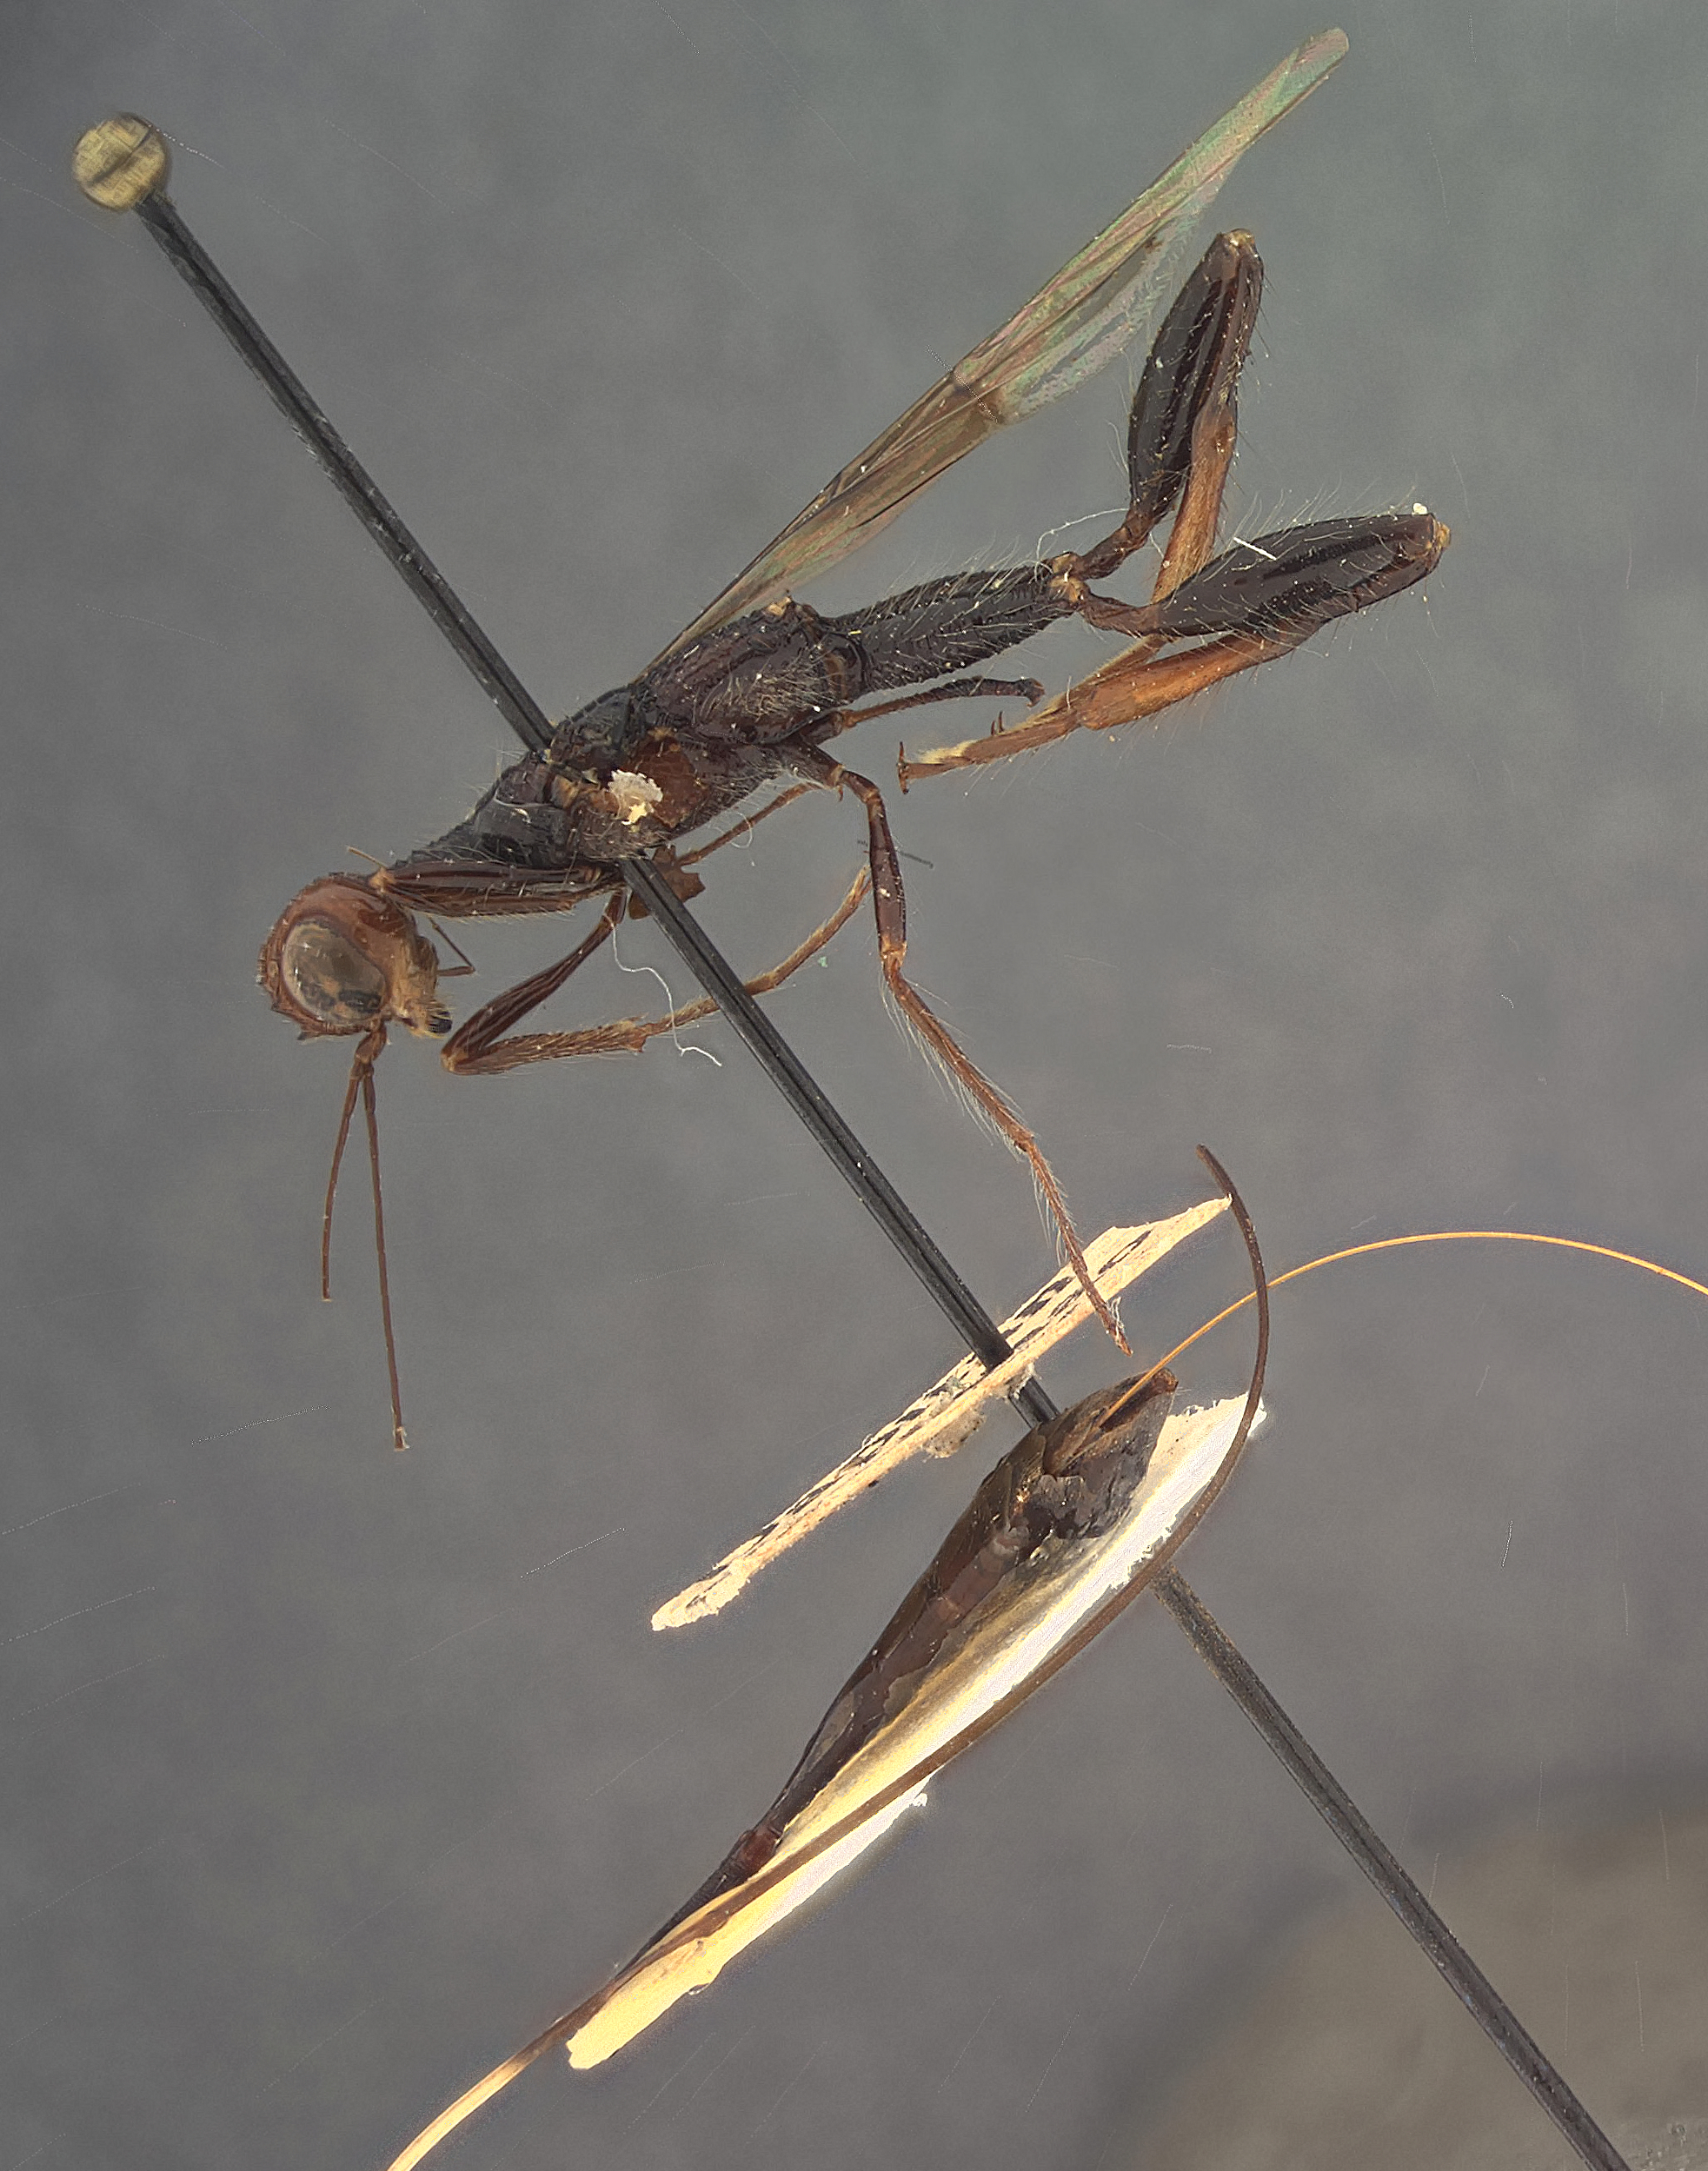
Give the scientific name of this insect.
Stephanus aequalis
